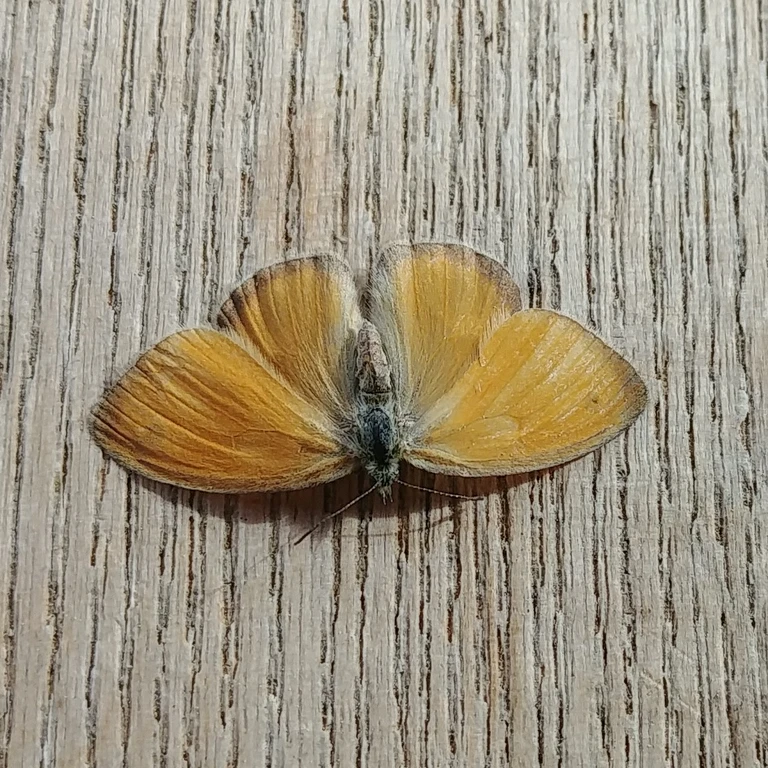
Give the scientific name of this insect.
Coenonympha pamphilus
